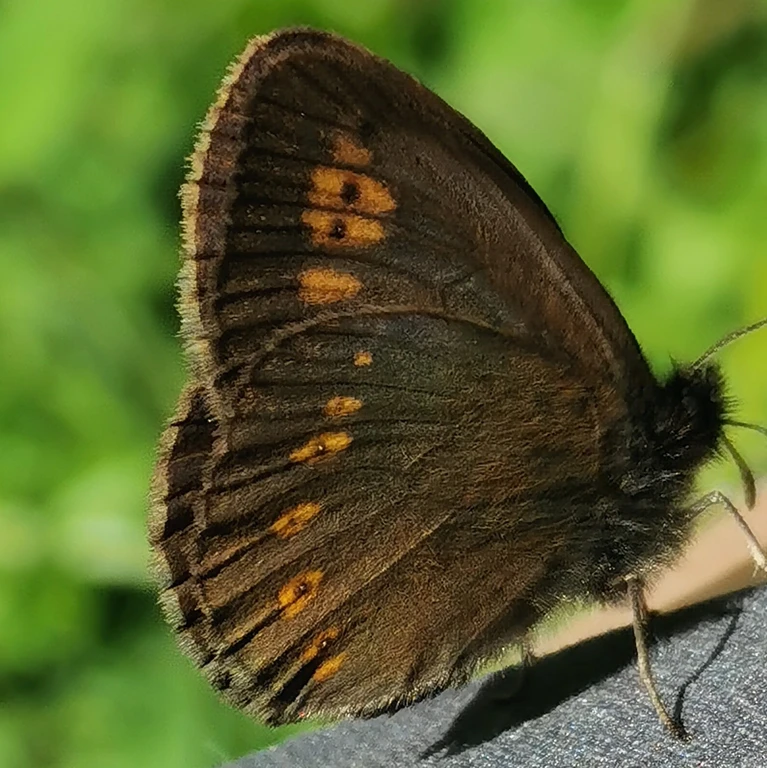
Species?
Erebia alberganus
